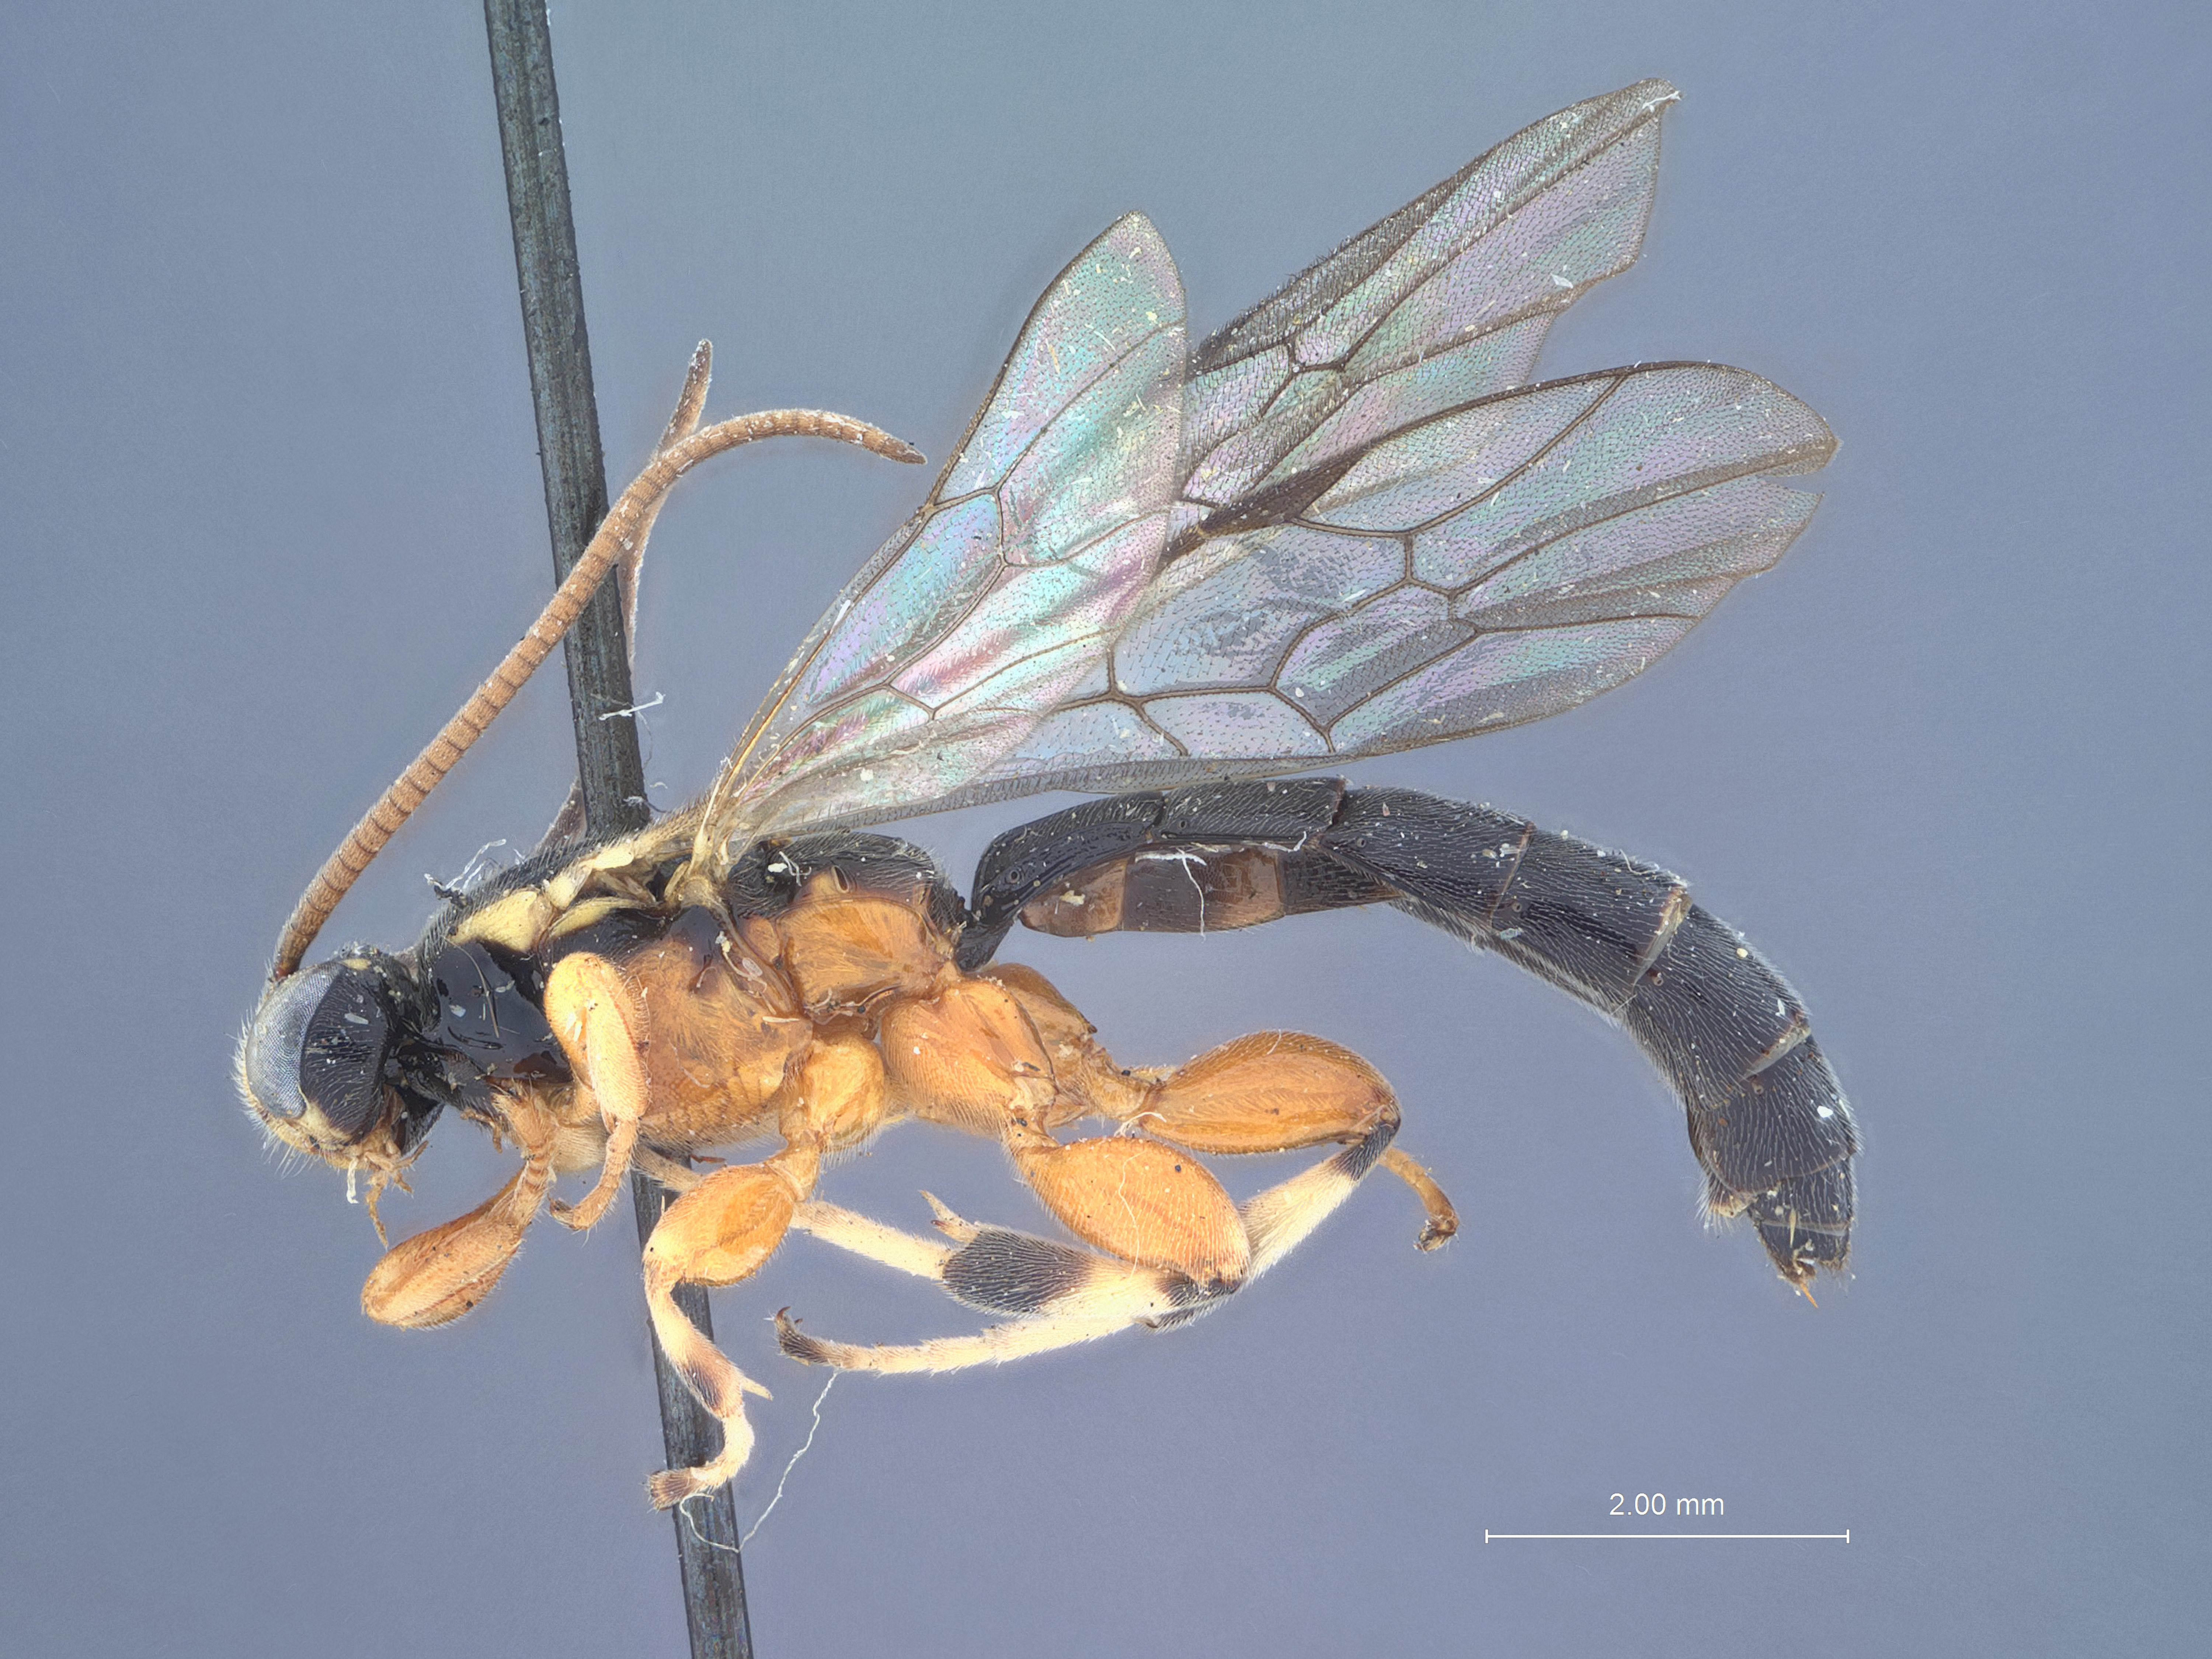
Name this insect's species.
Exochus brutus
